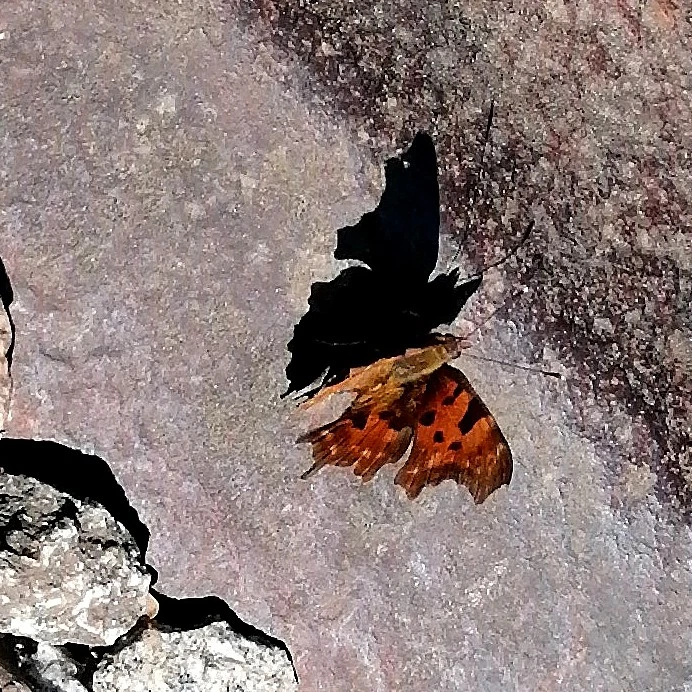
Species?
Polygonia c-album
